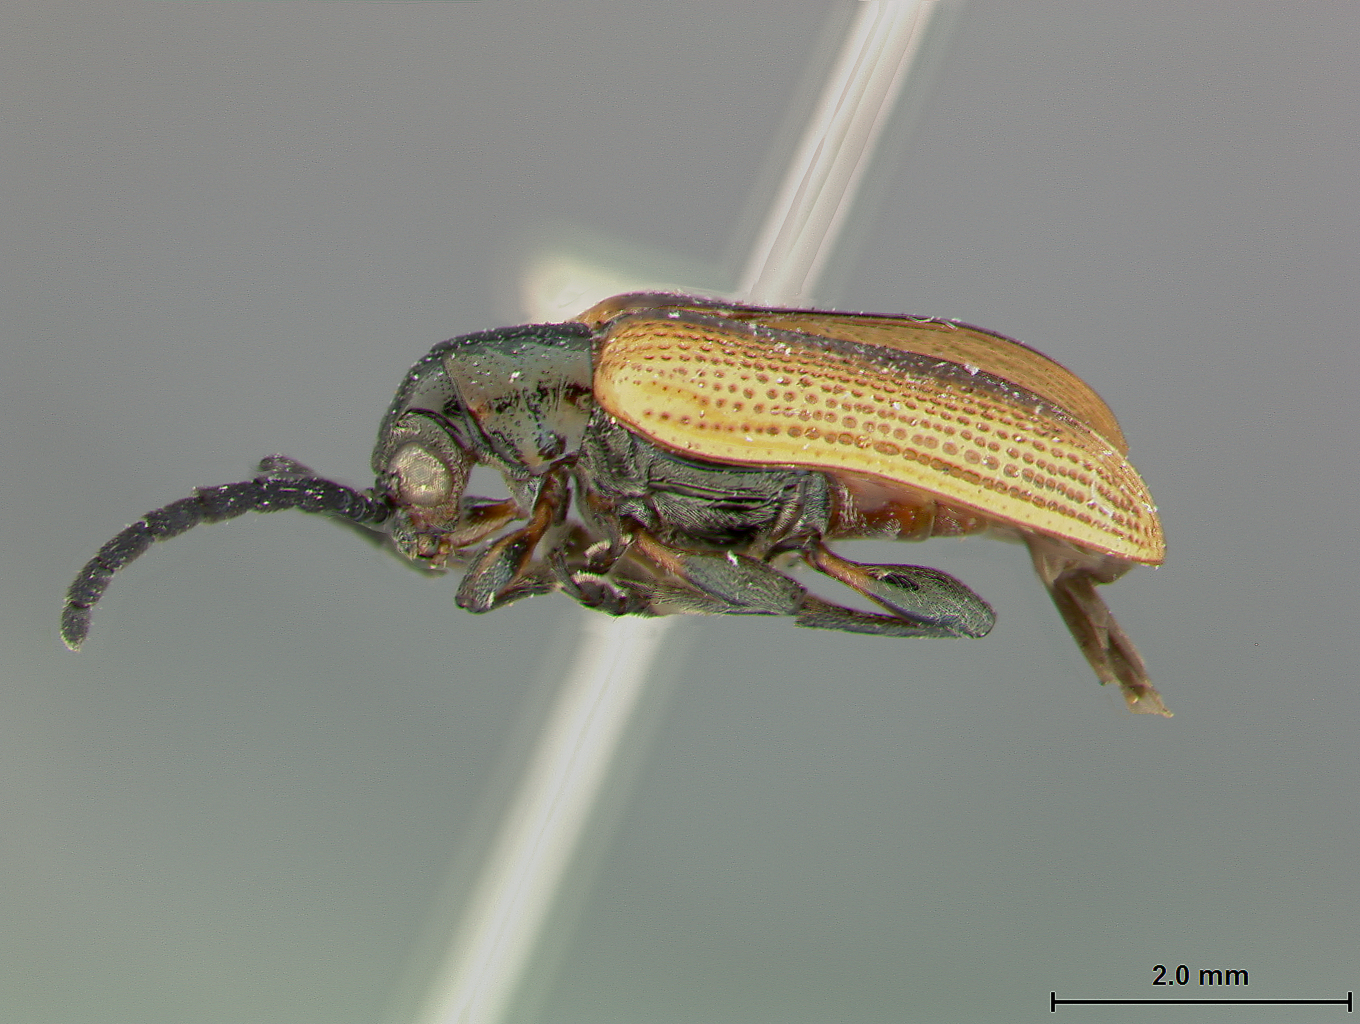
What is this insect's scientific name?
Crioceris submetallica
